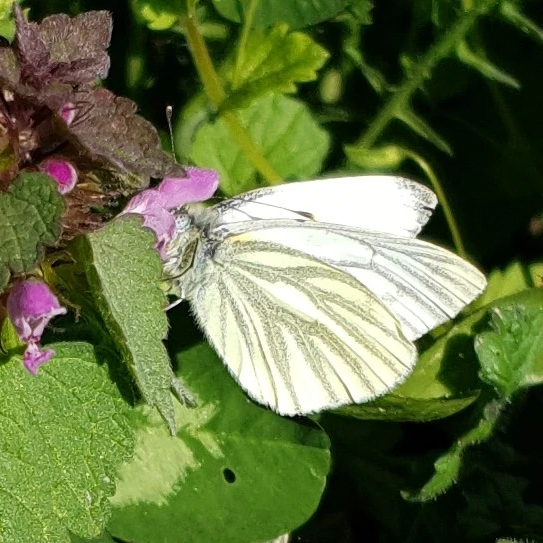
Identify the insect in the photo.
Pieris napi
